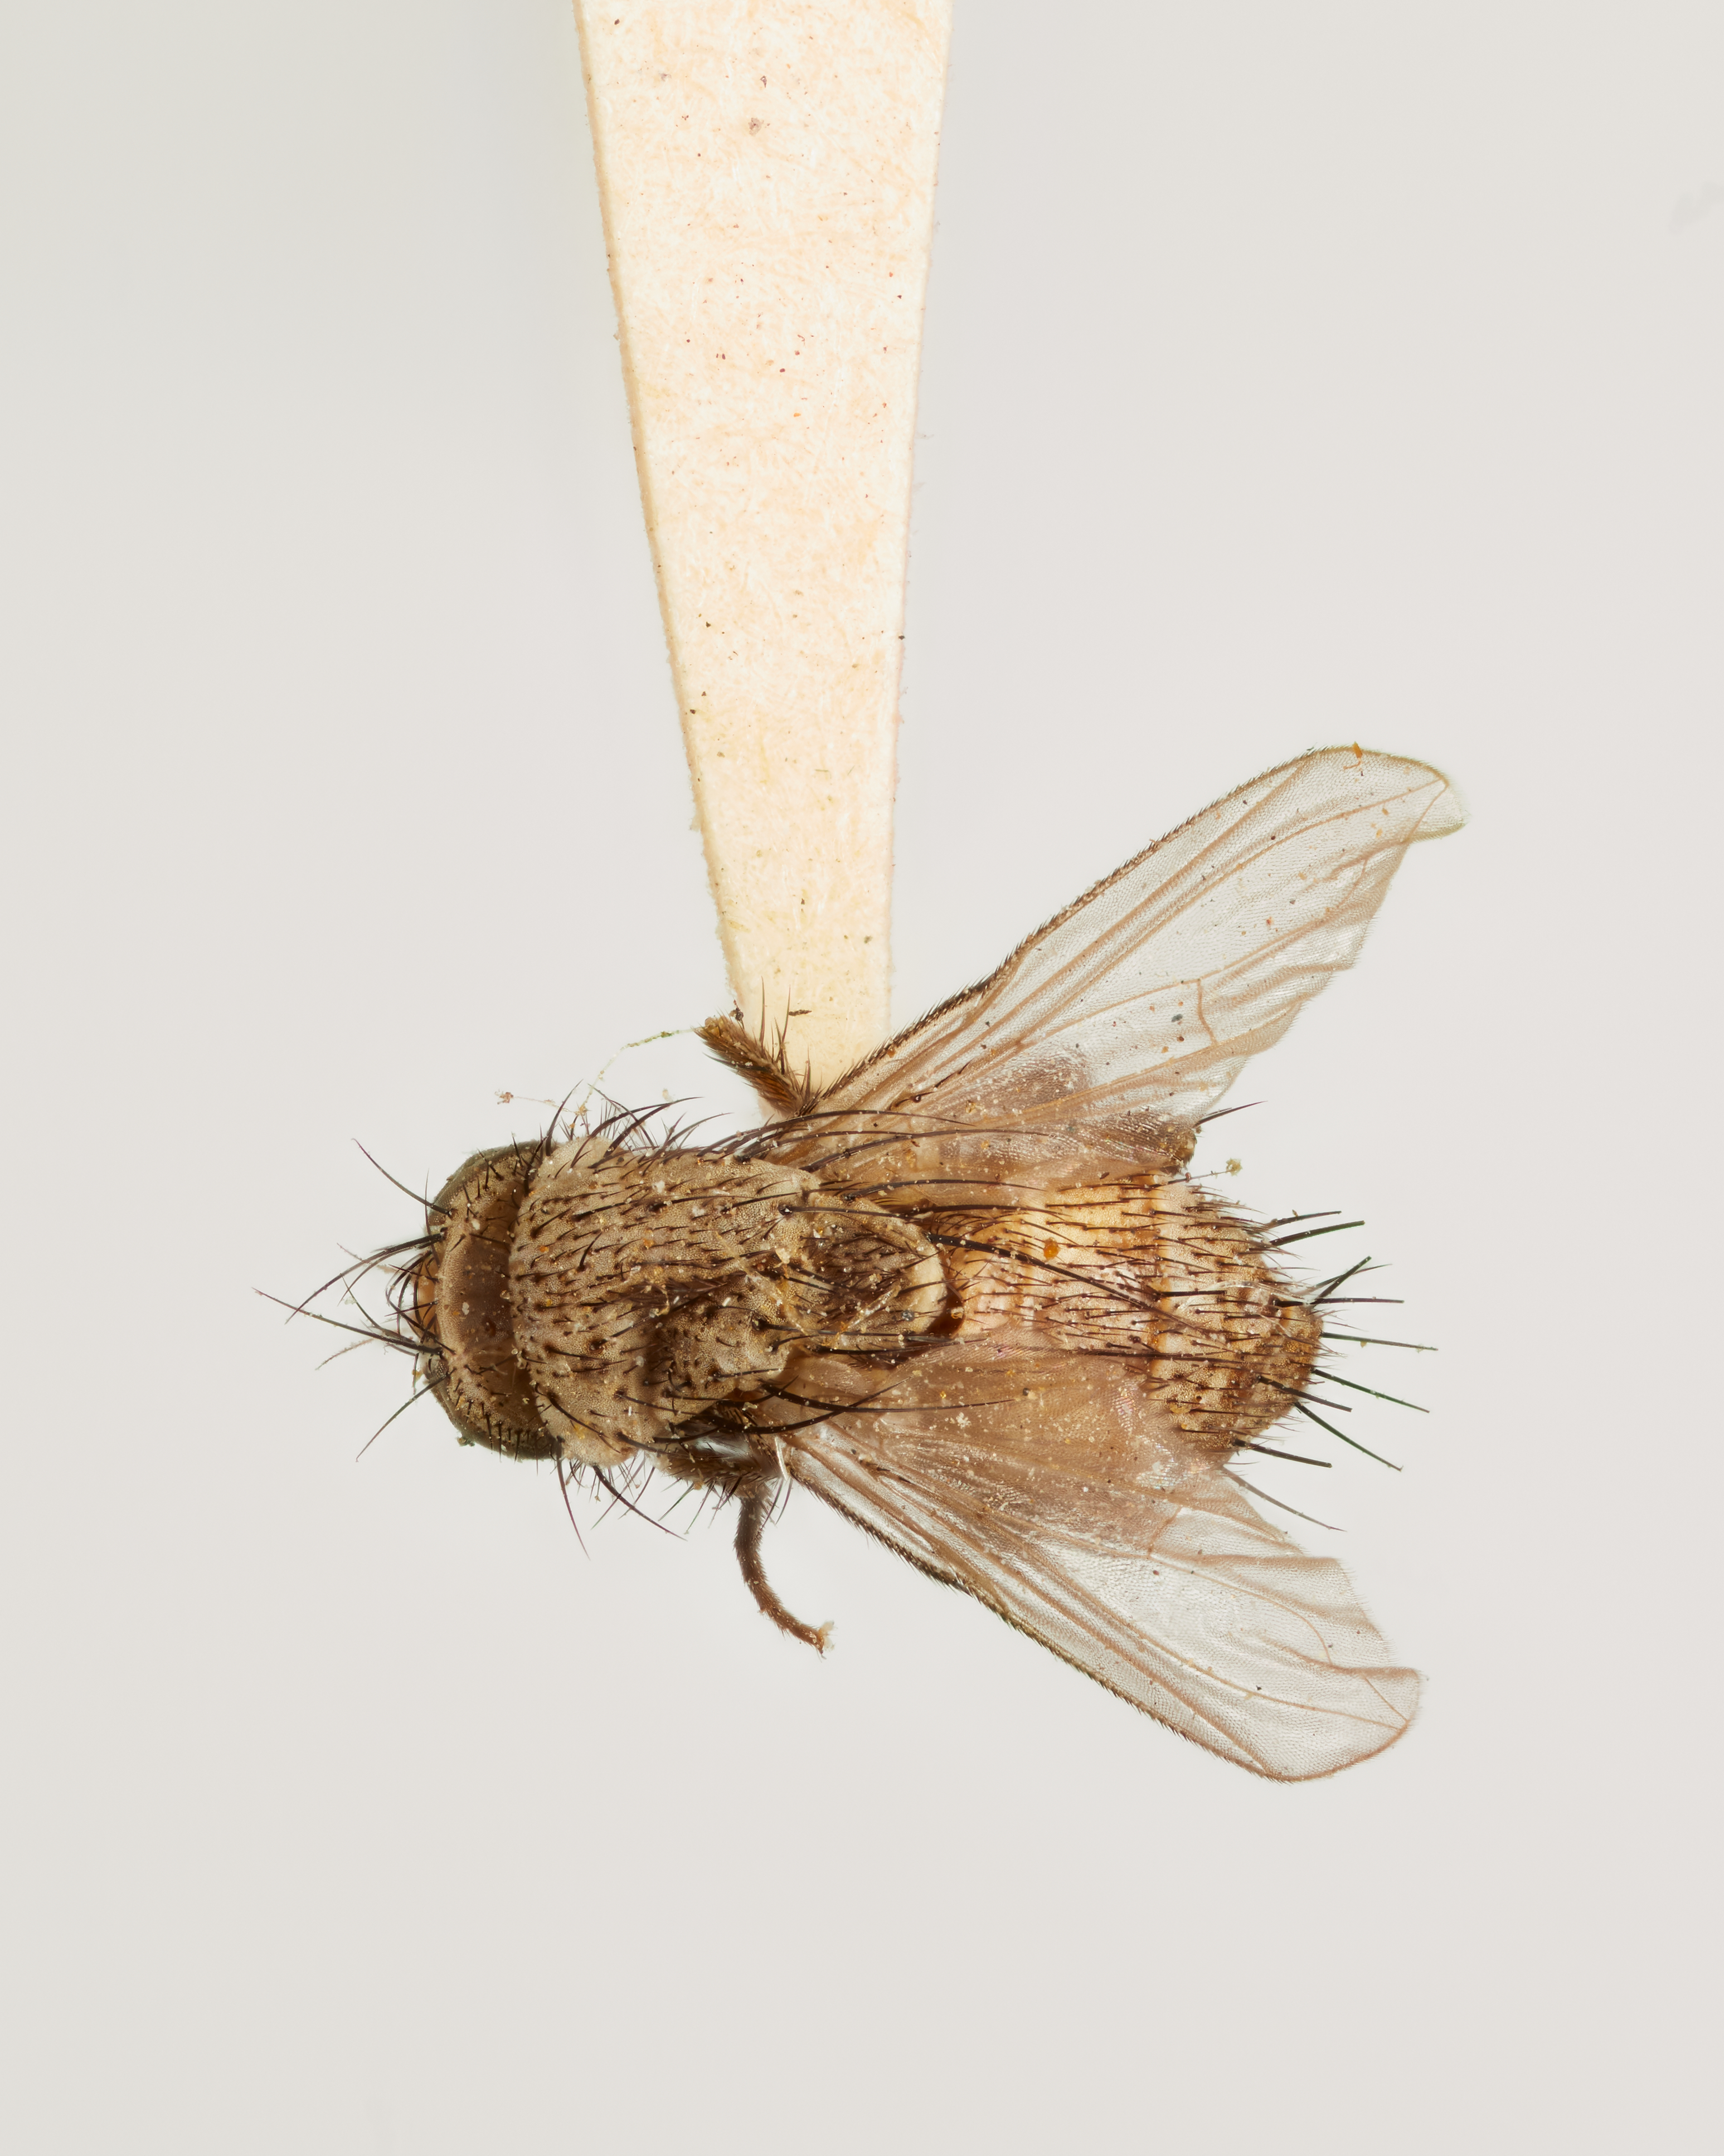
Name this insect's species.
Siphona plusiae
